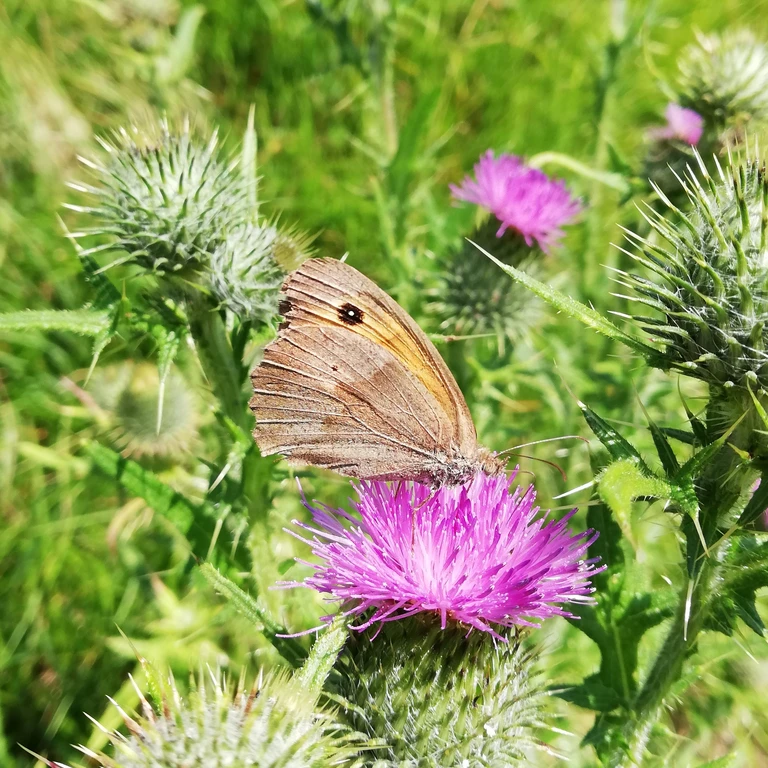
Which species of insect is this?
Maniola jurtina
